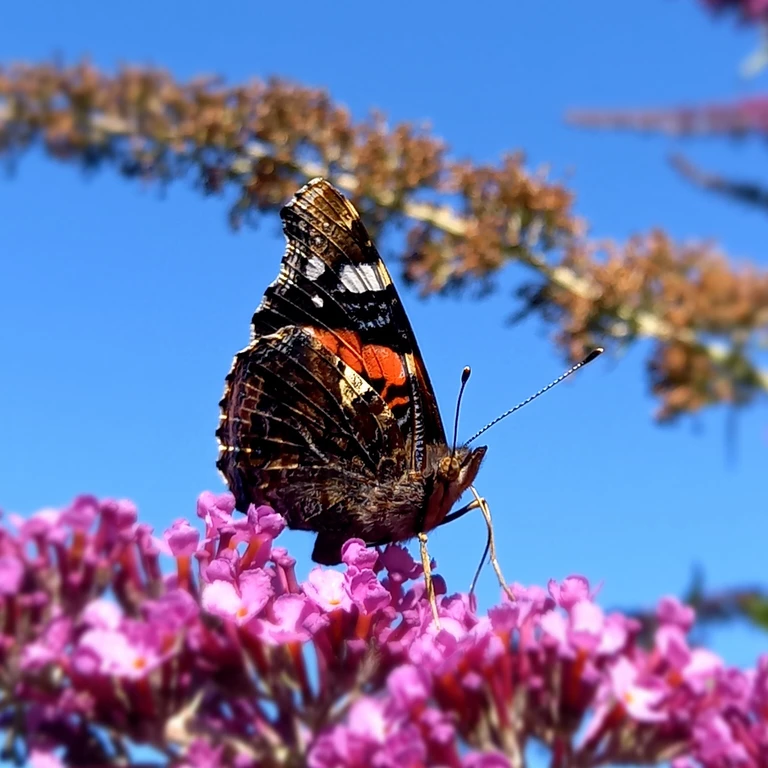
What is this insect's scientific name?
Vanessa atalanta
